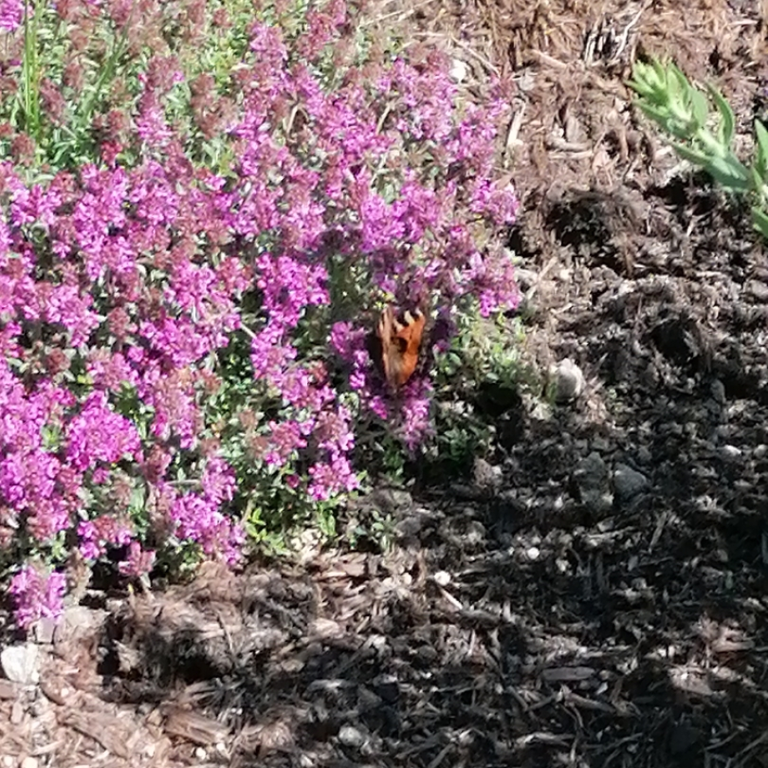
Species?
Aglais urticae
